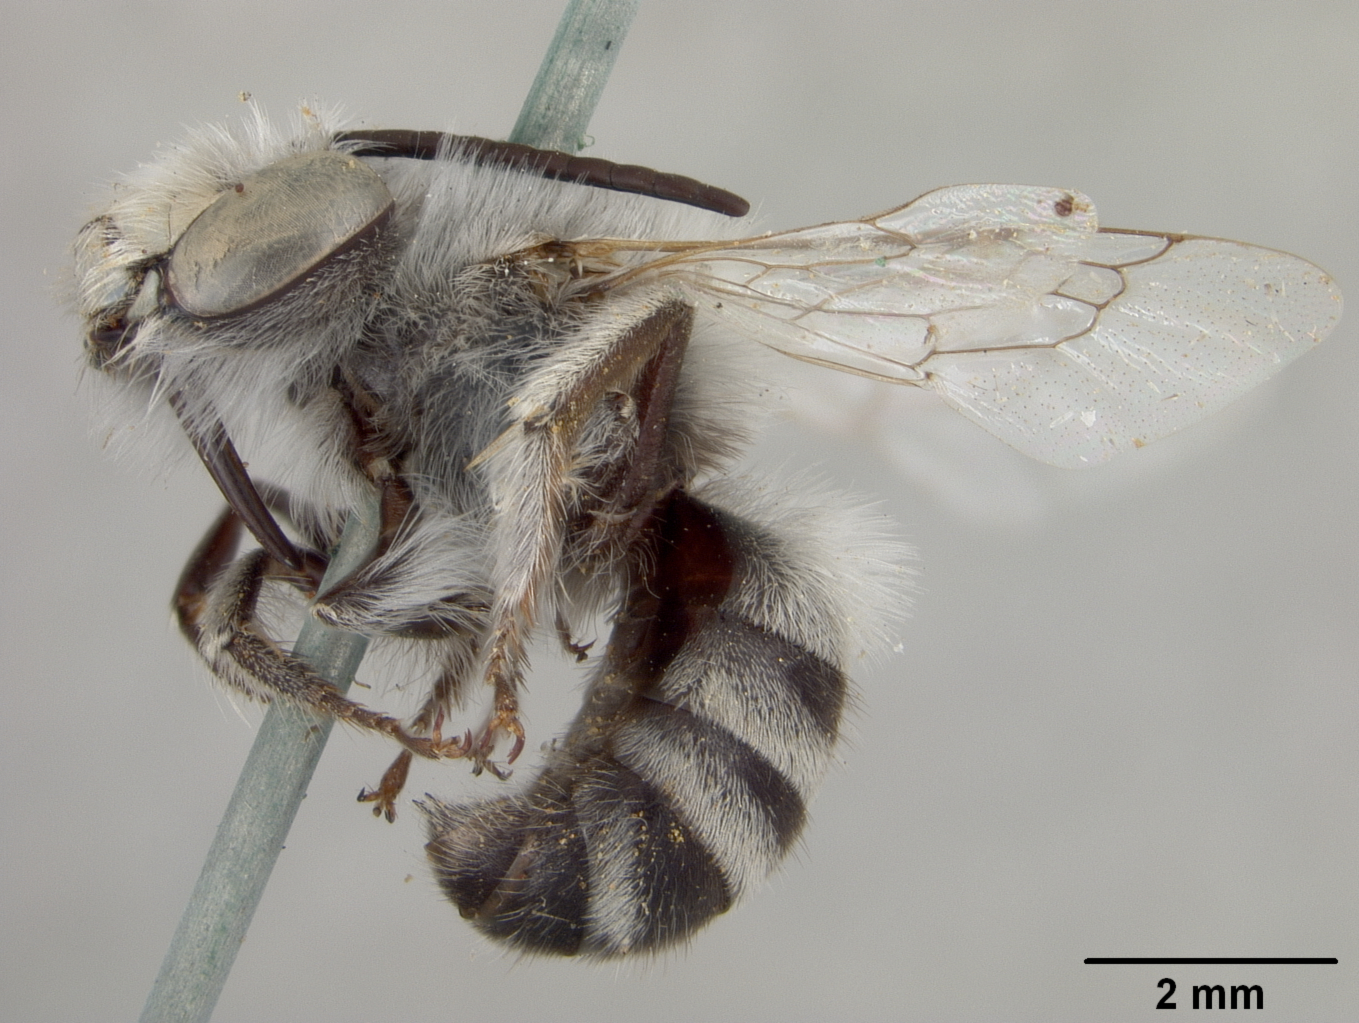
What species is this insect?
Podalirius phenax
